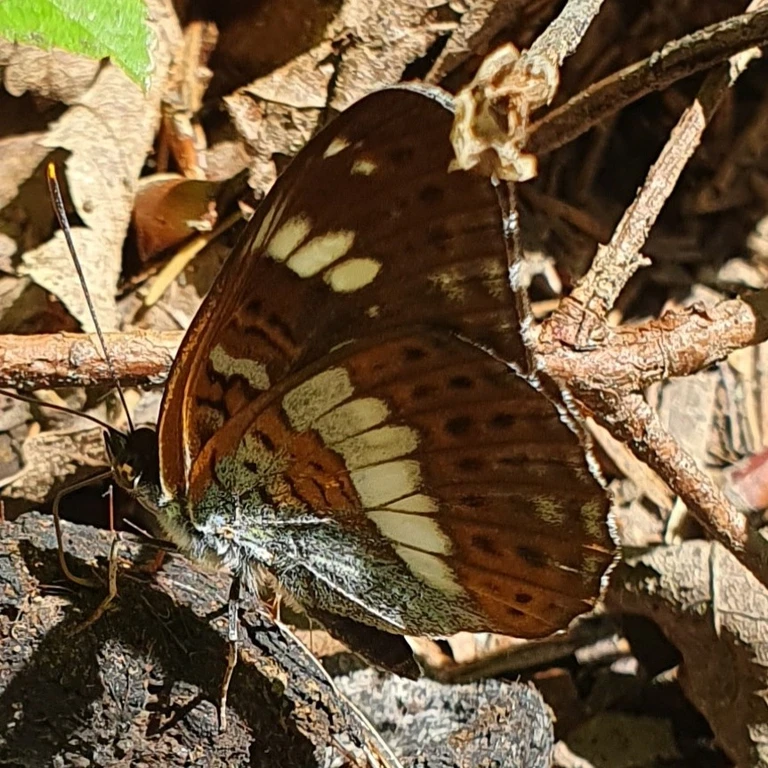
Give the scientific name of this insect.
Limenitis camilla (also Ladoga camilla)
